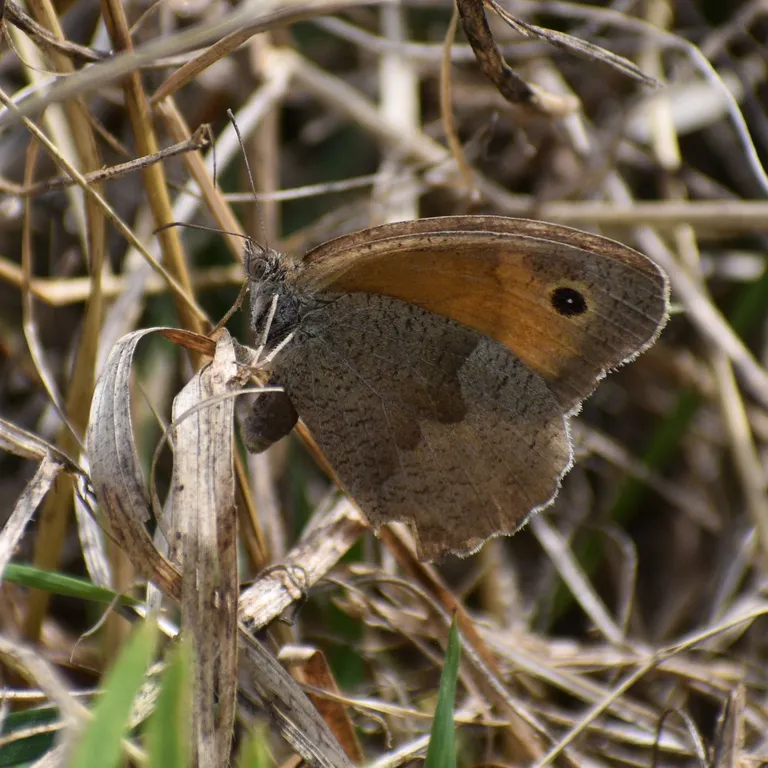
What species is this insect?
Maniola jurtina
